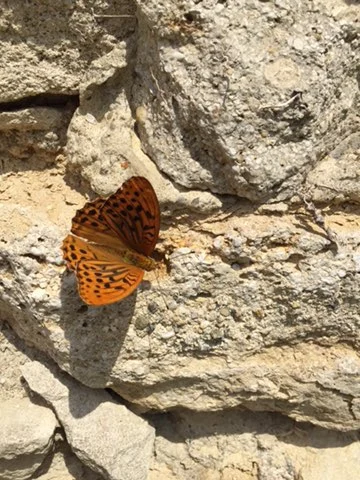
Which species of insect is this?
Argynnis paphia
